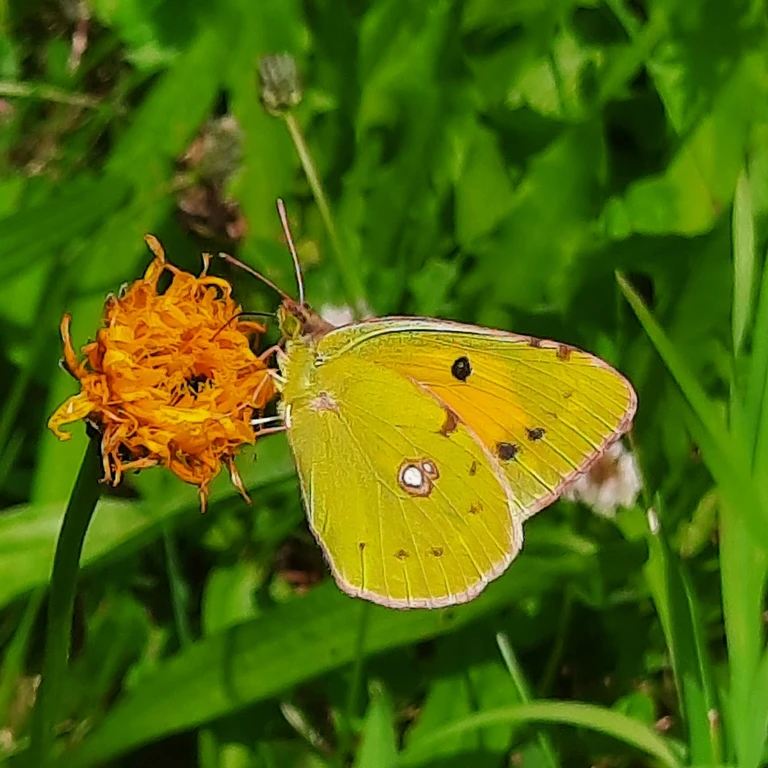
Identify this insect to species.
Colias croceus
